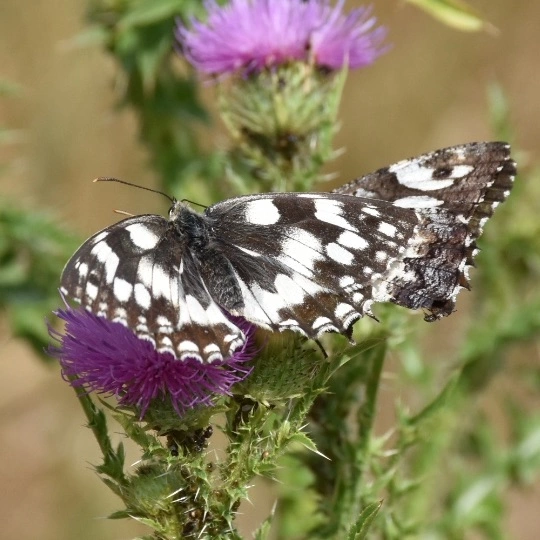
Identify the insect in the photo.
Brintesia circe
